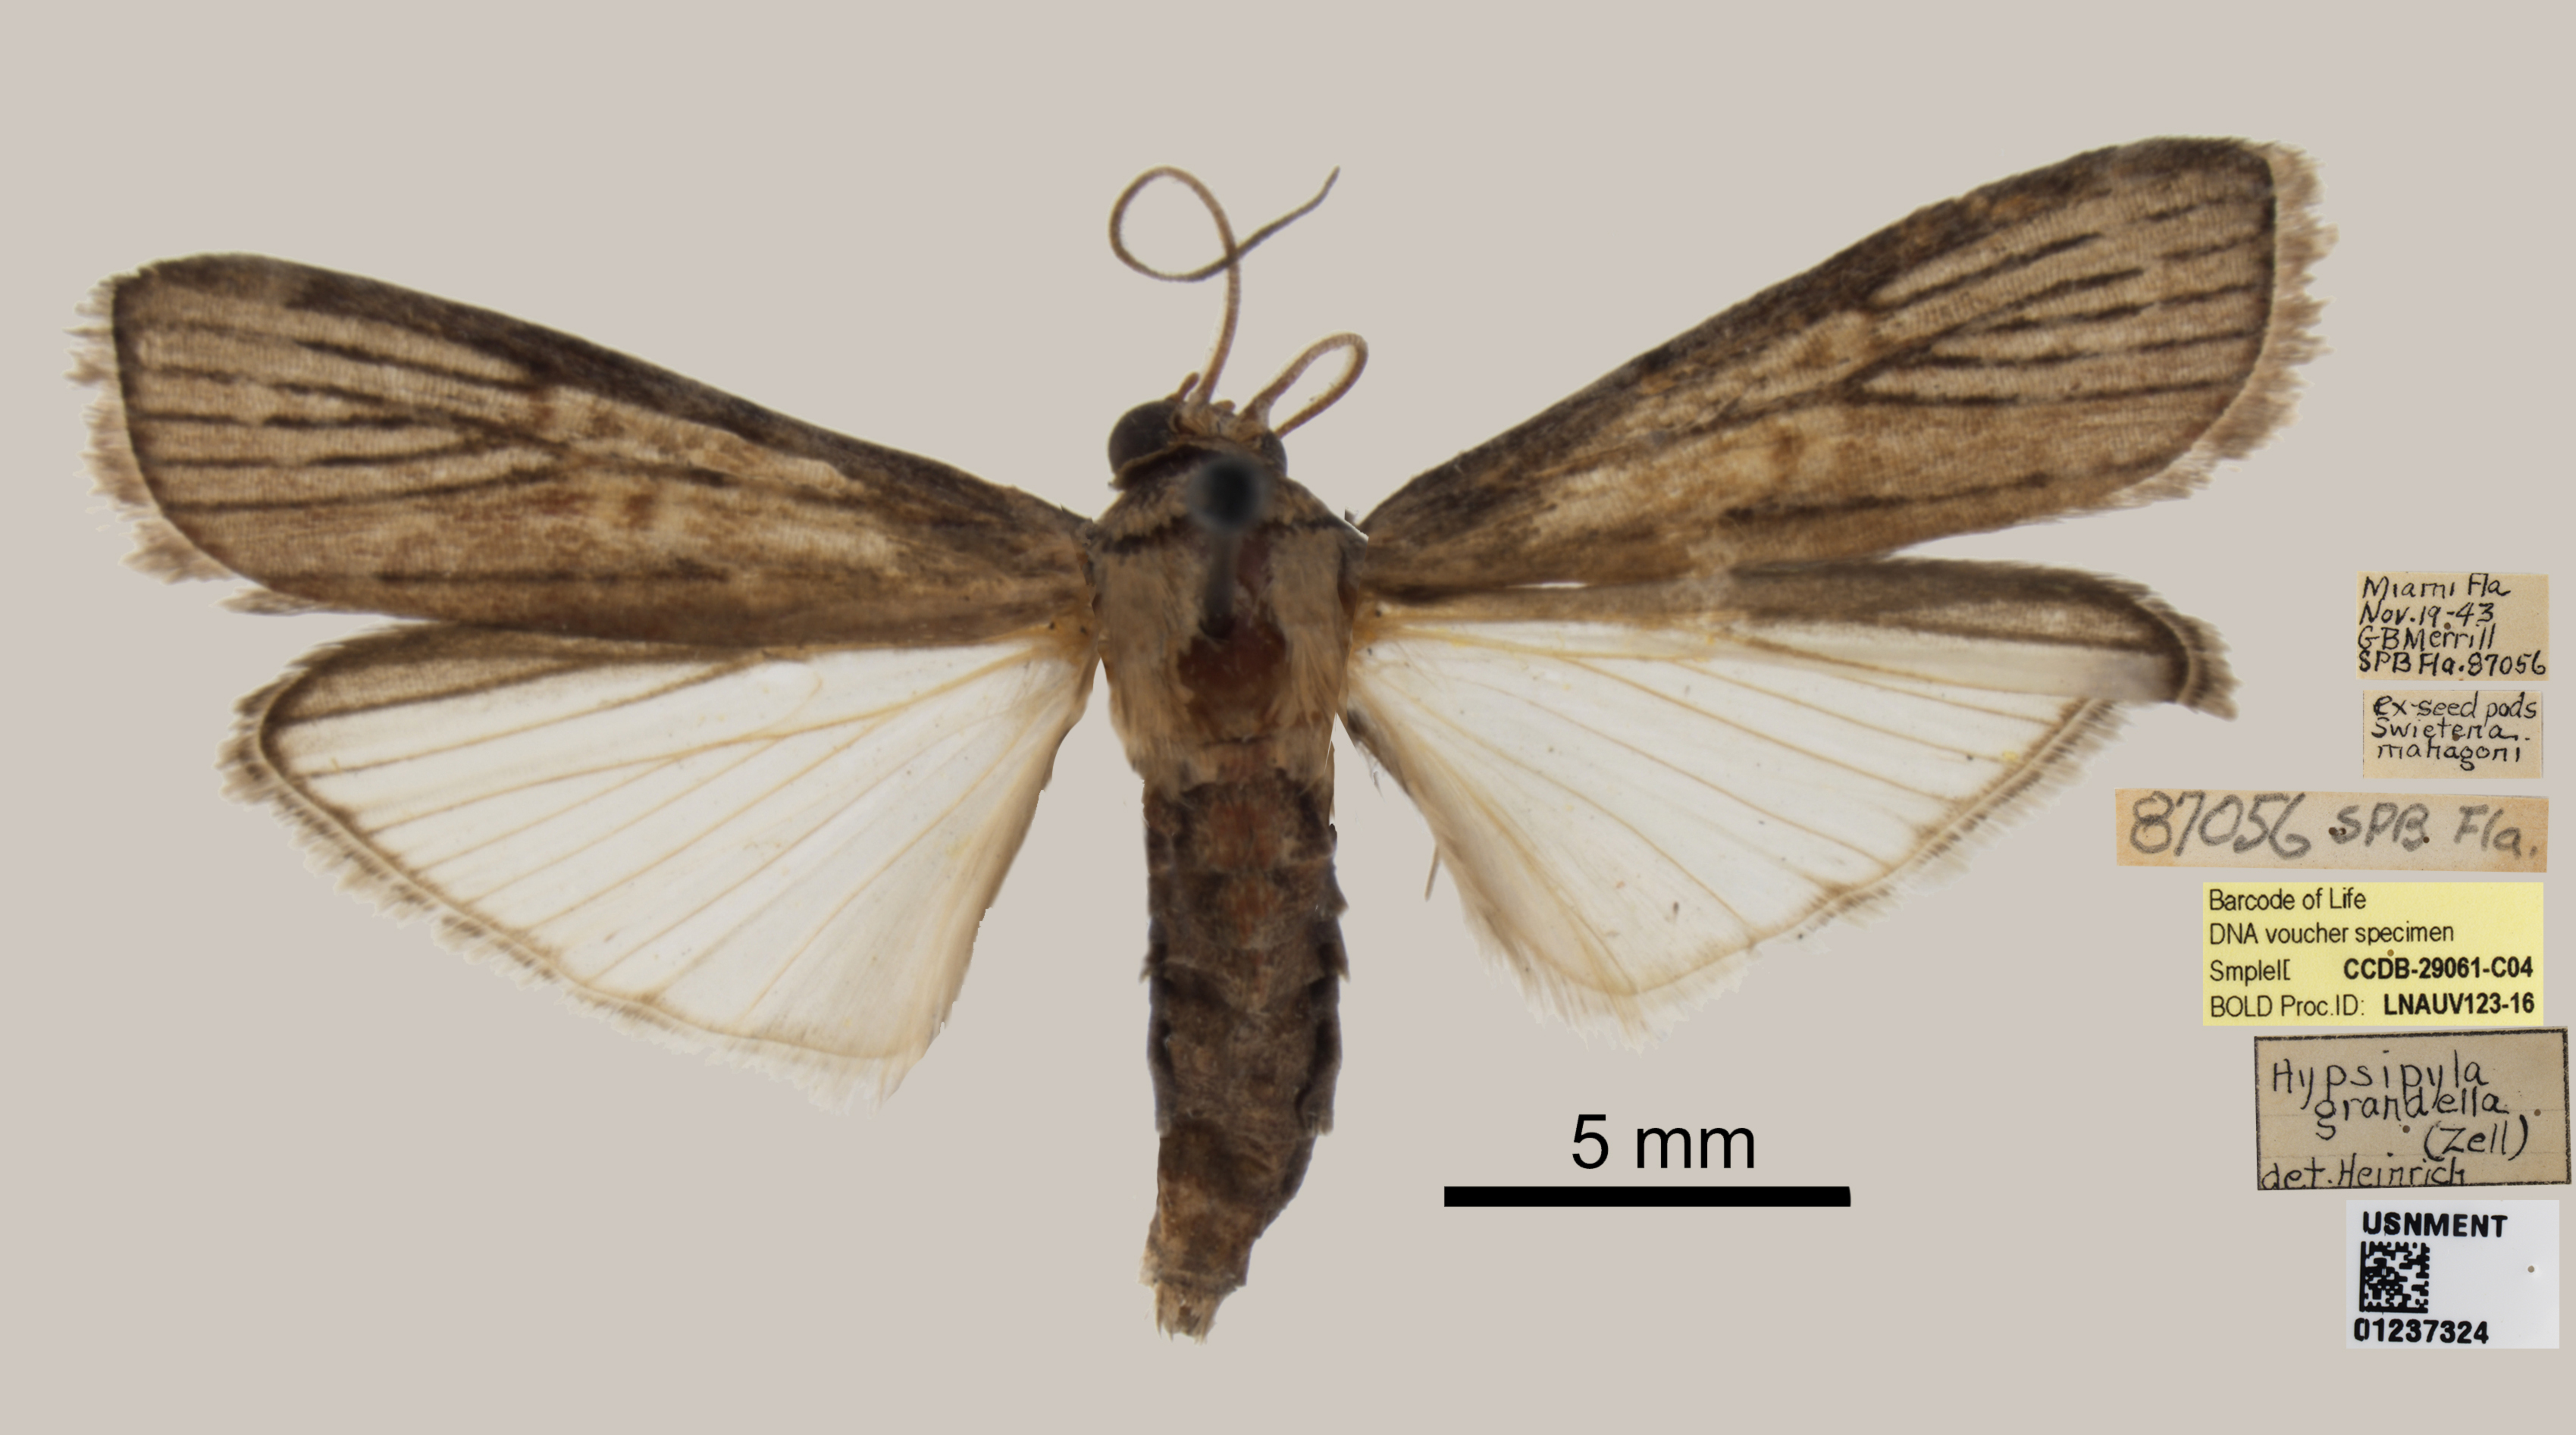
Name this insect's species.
Hypsipyla grandella
